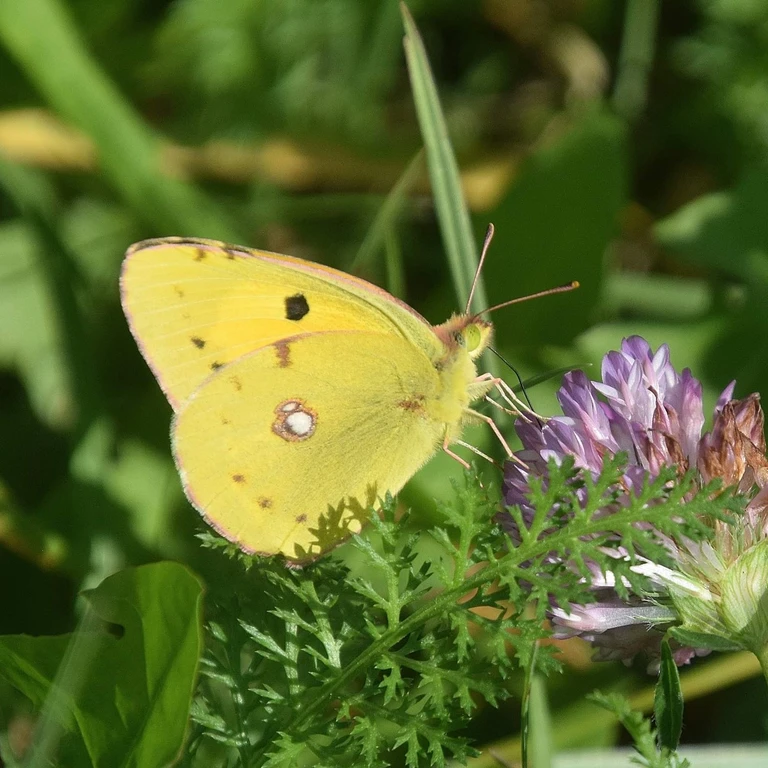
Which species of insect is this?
Colias croceus
